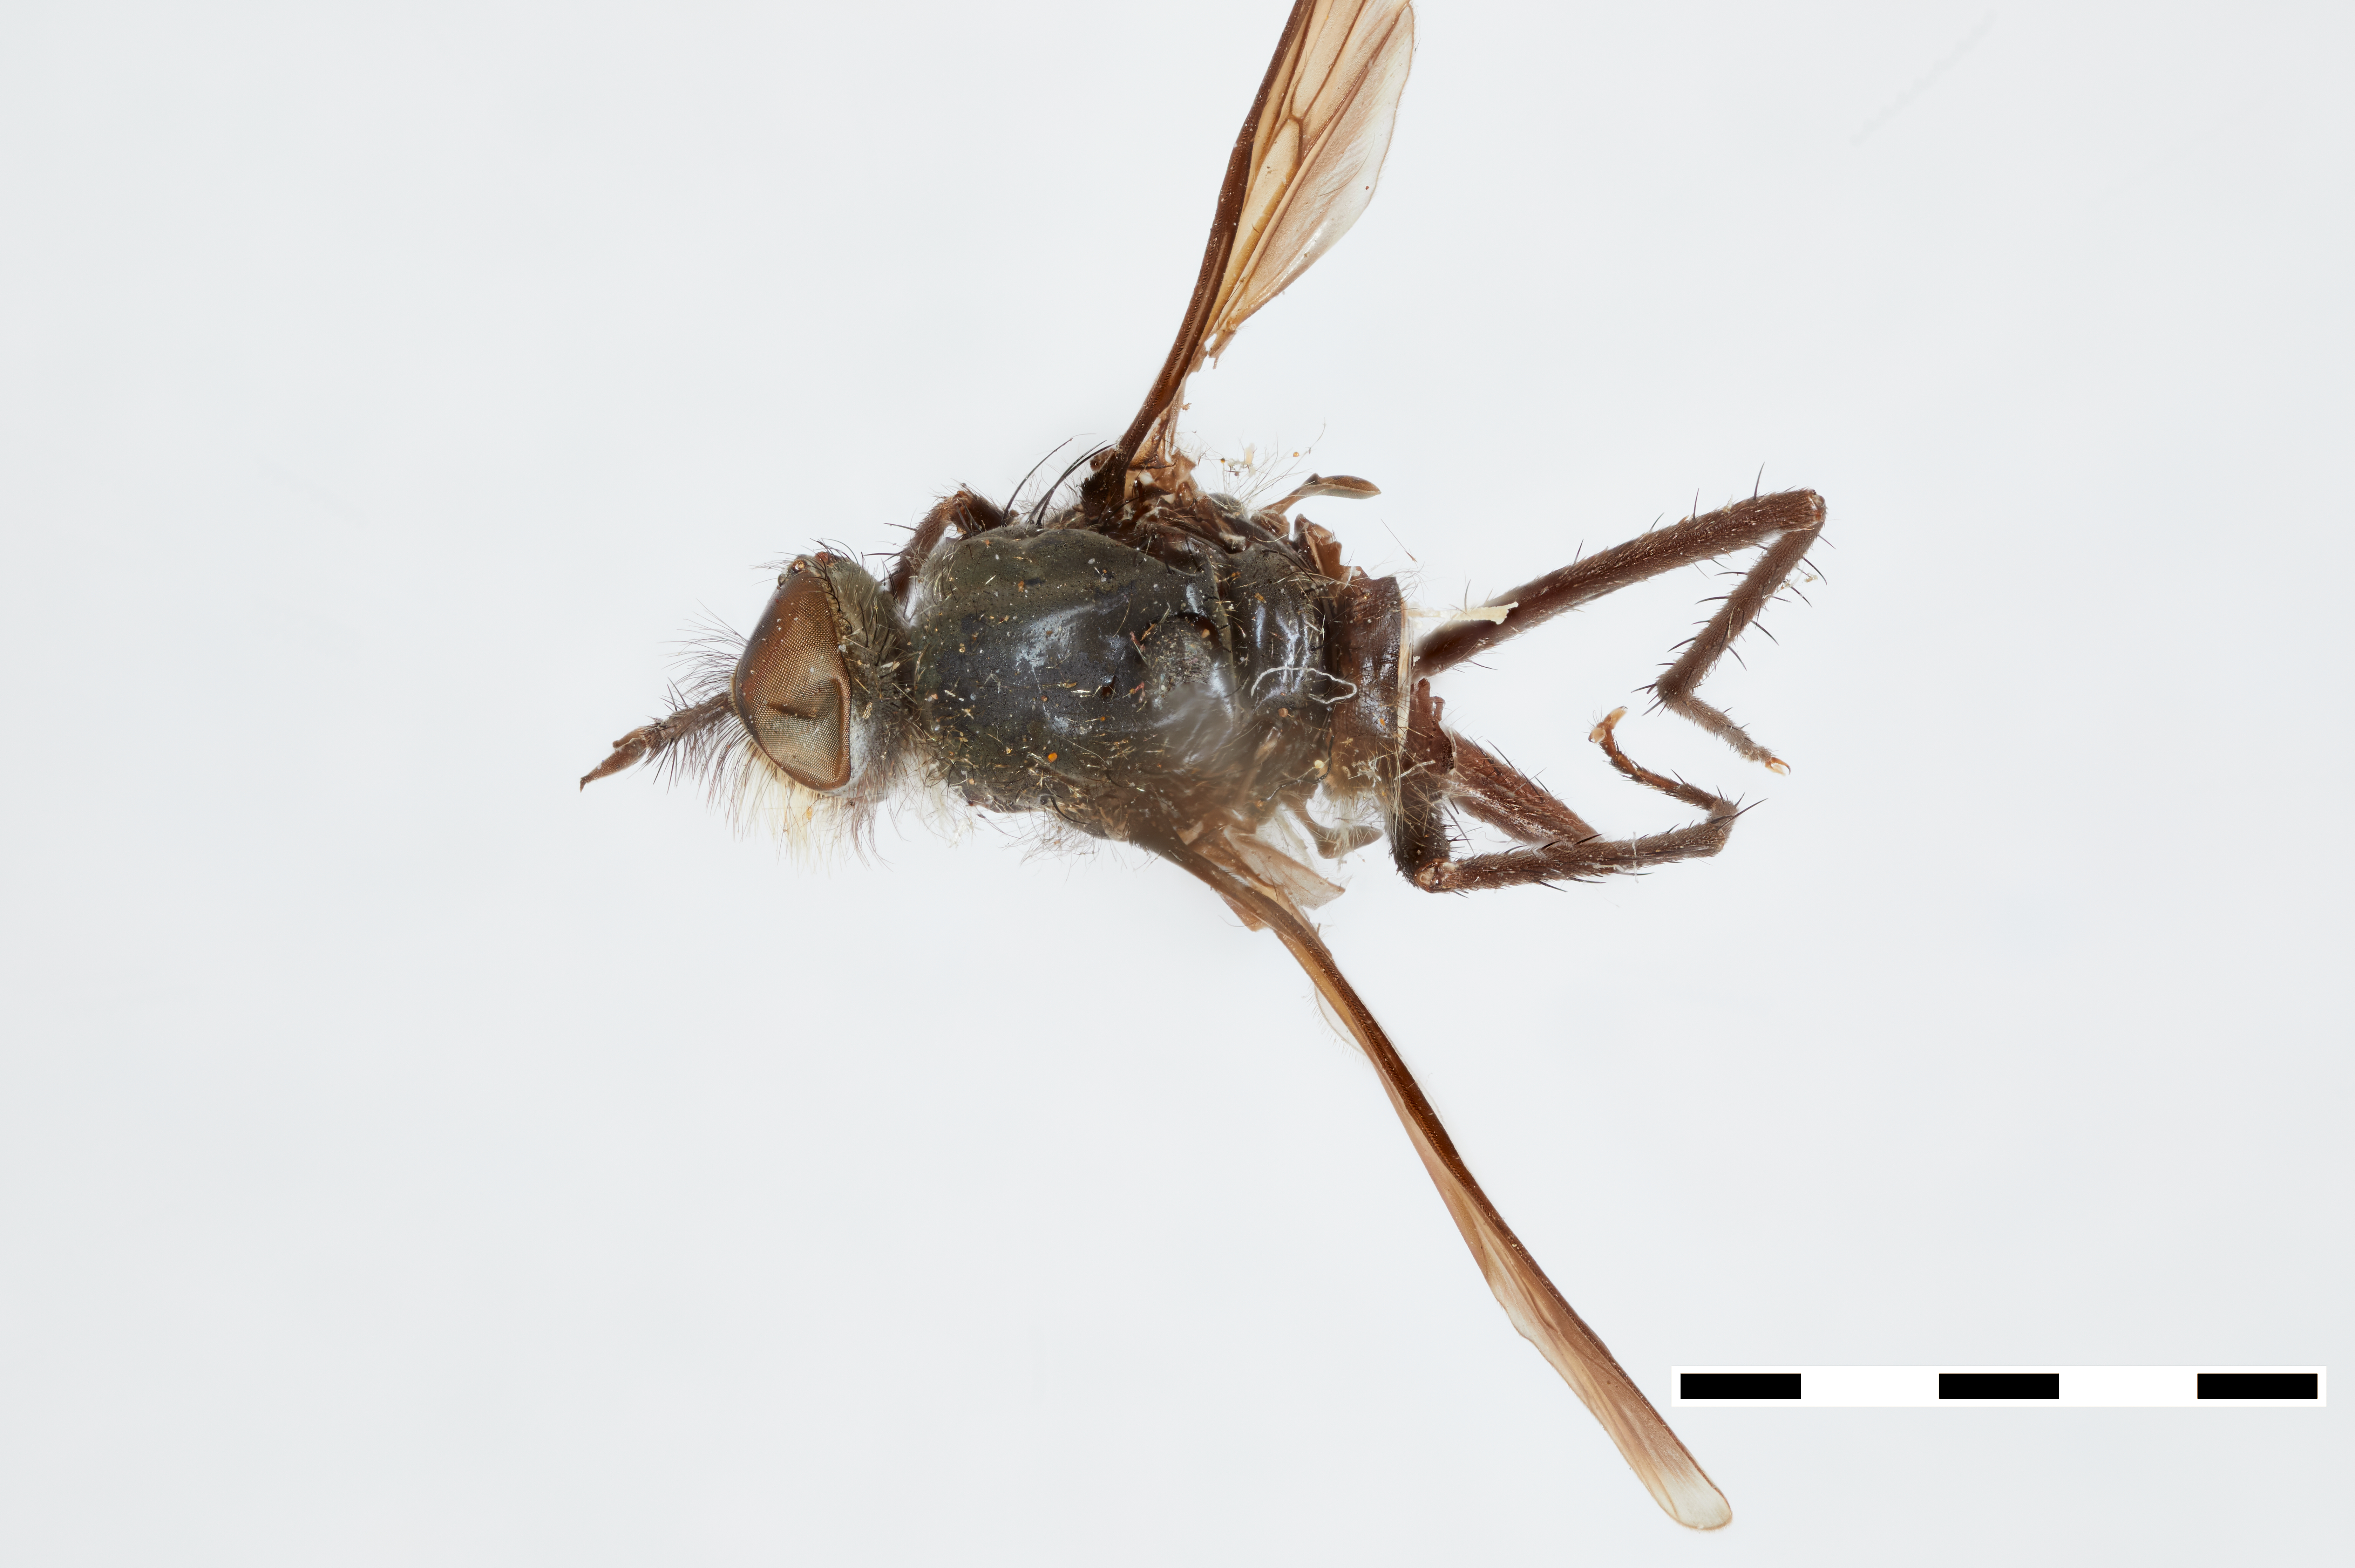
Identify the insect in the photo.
Thereva satanas
